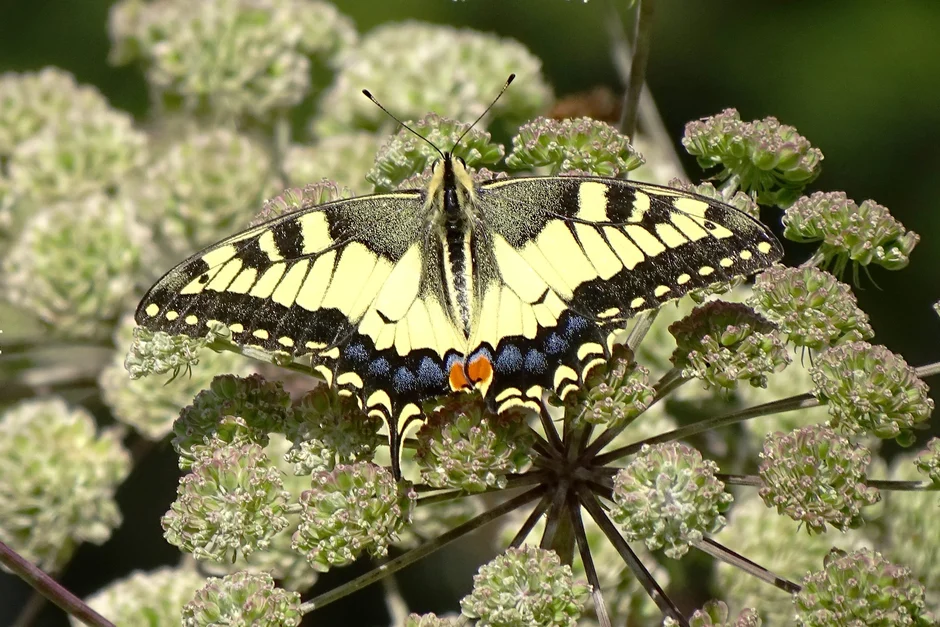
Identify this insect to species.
Papilio machaon
